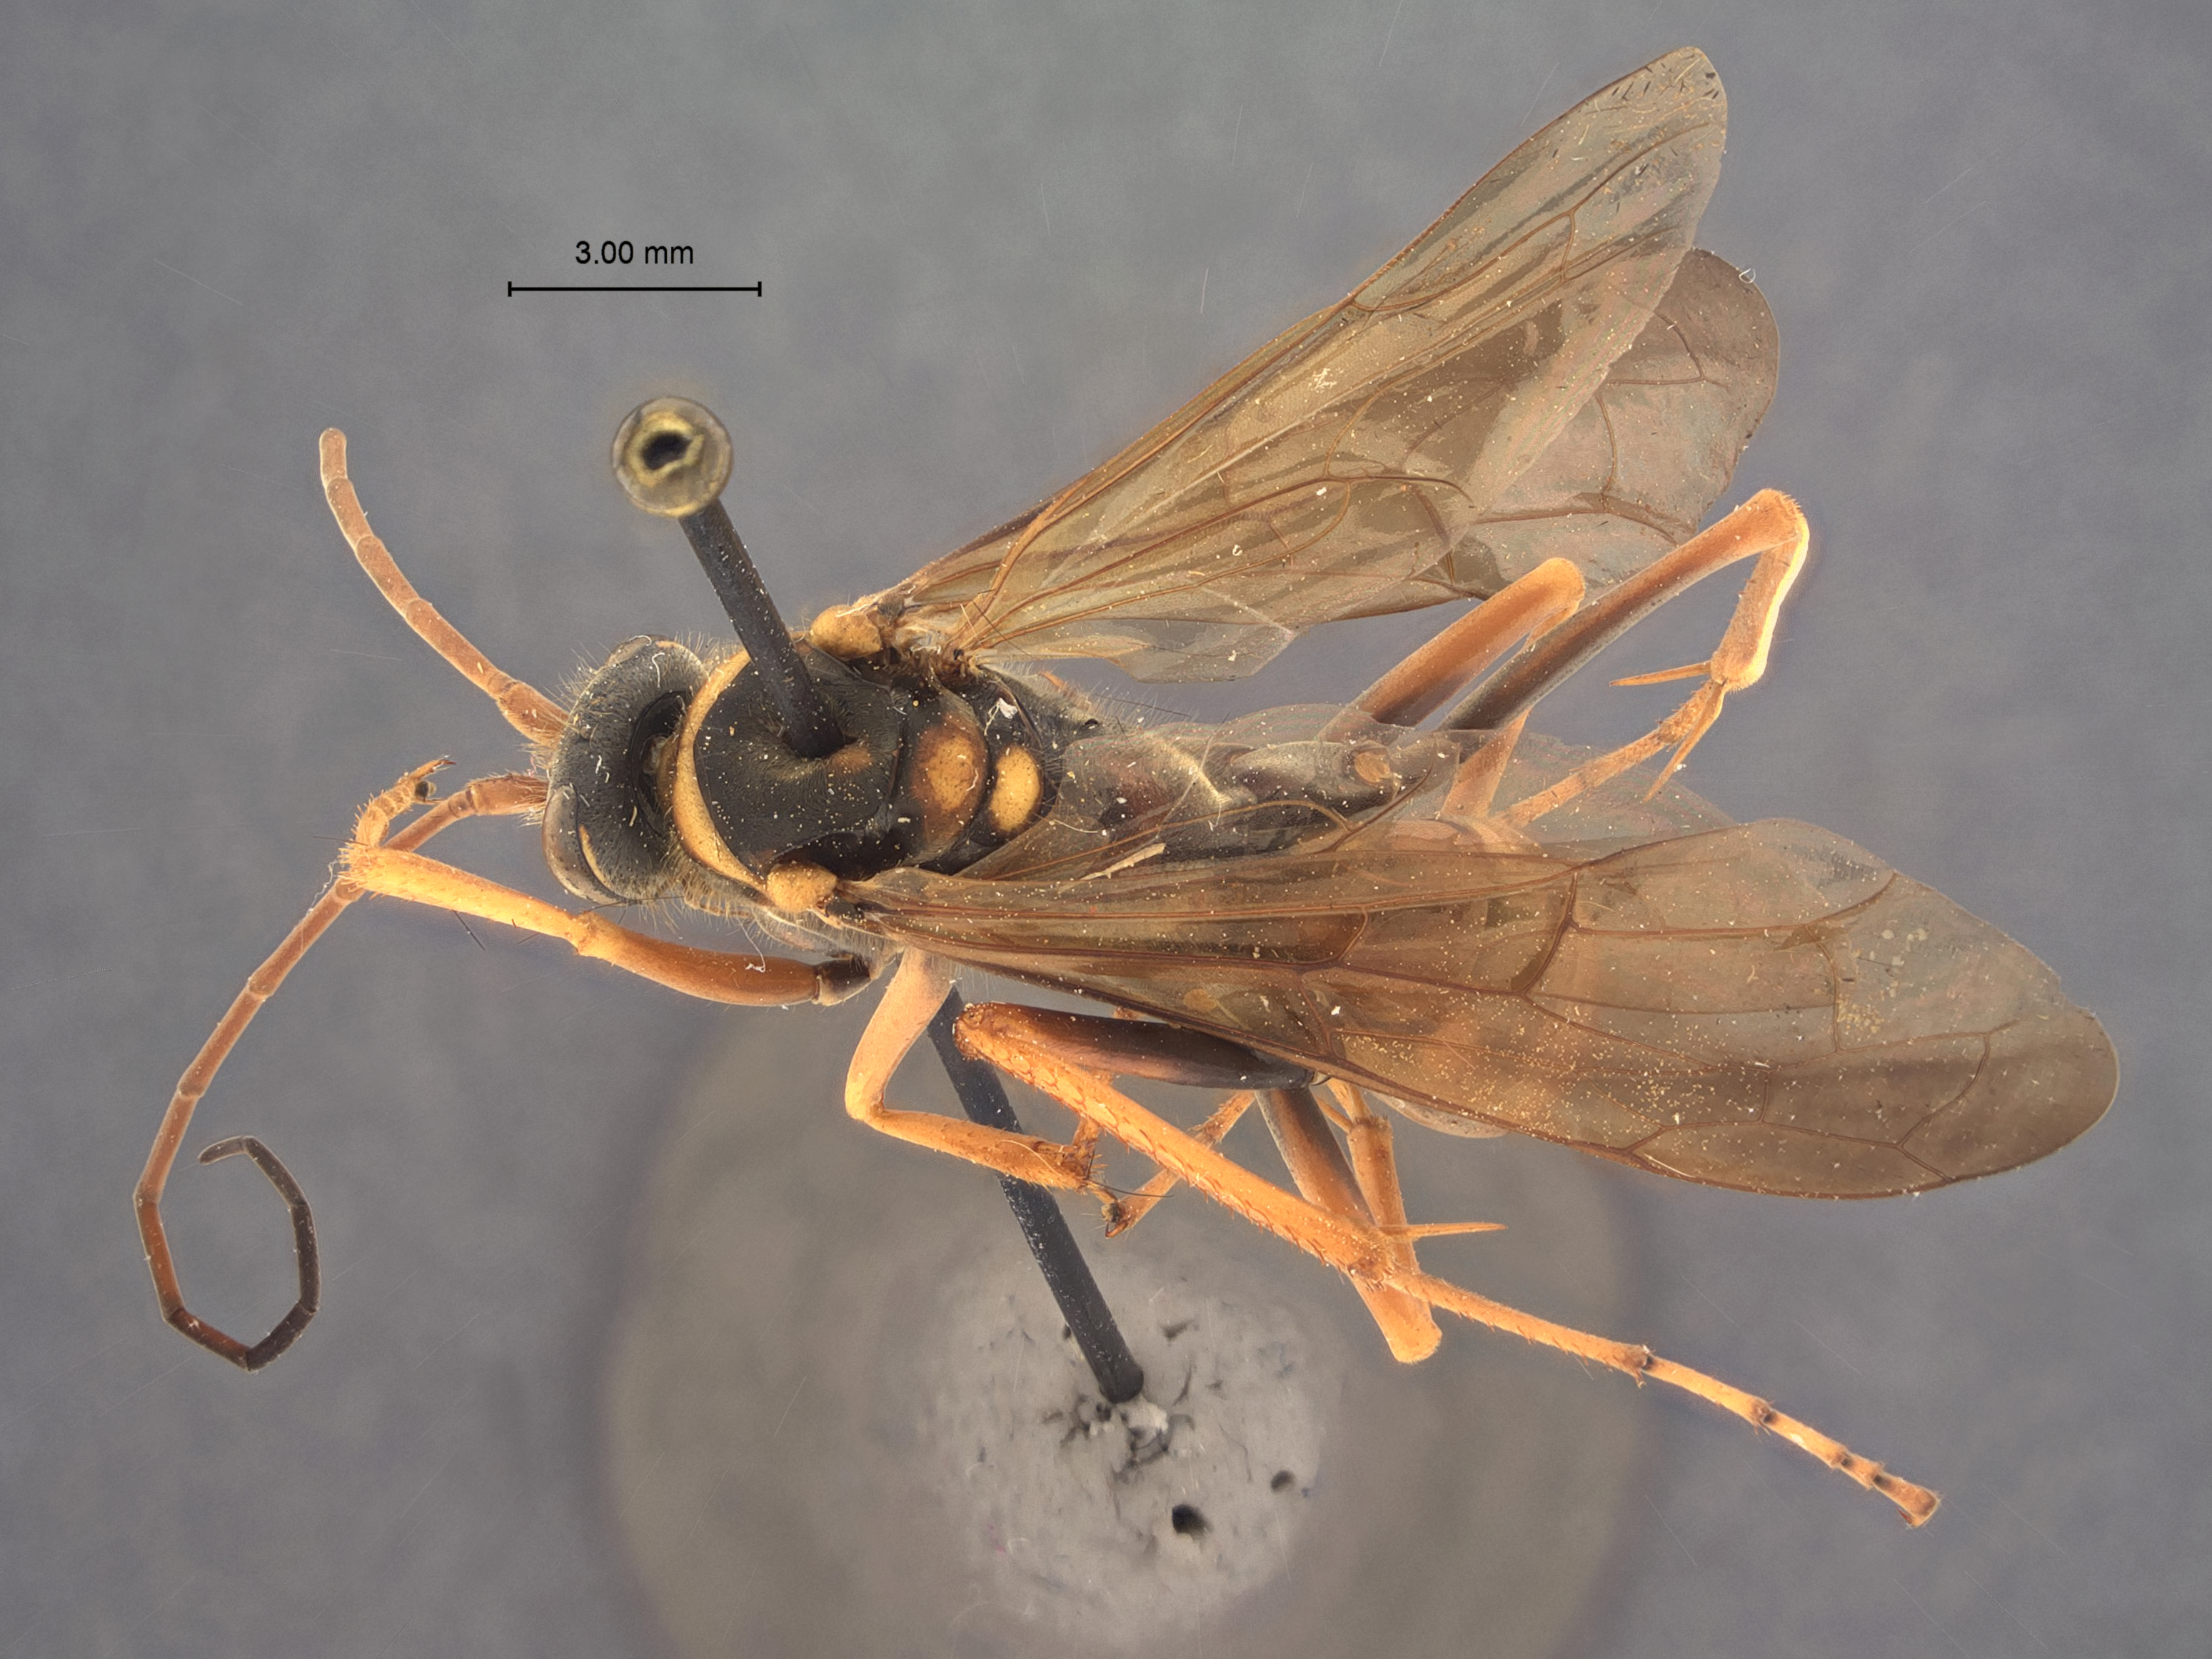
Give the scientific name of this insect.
Priocnessus anomalus
